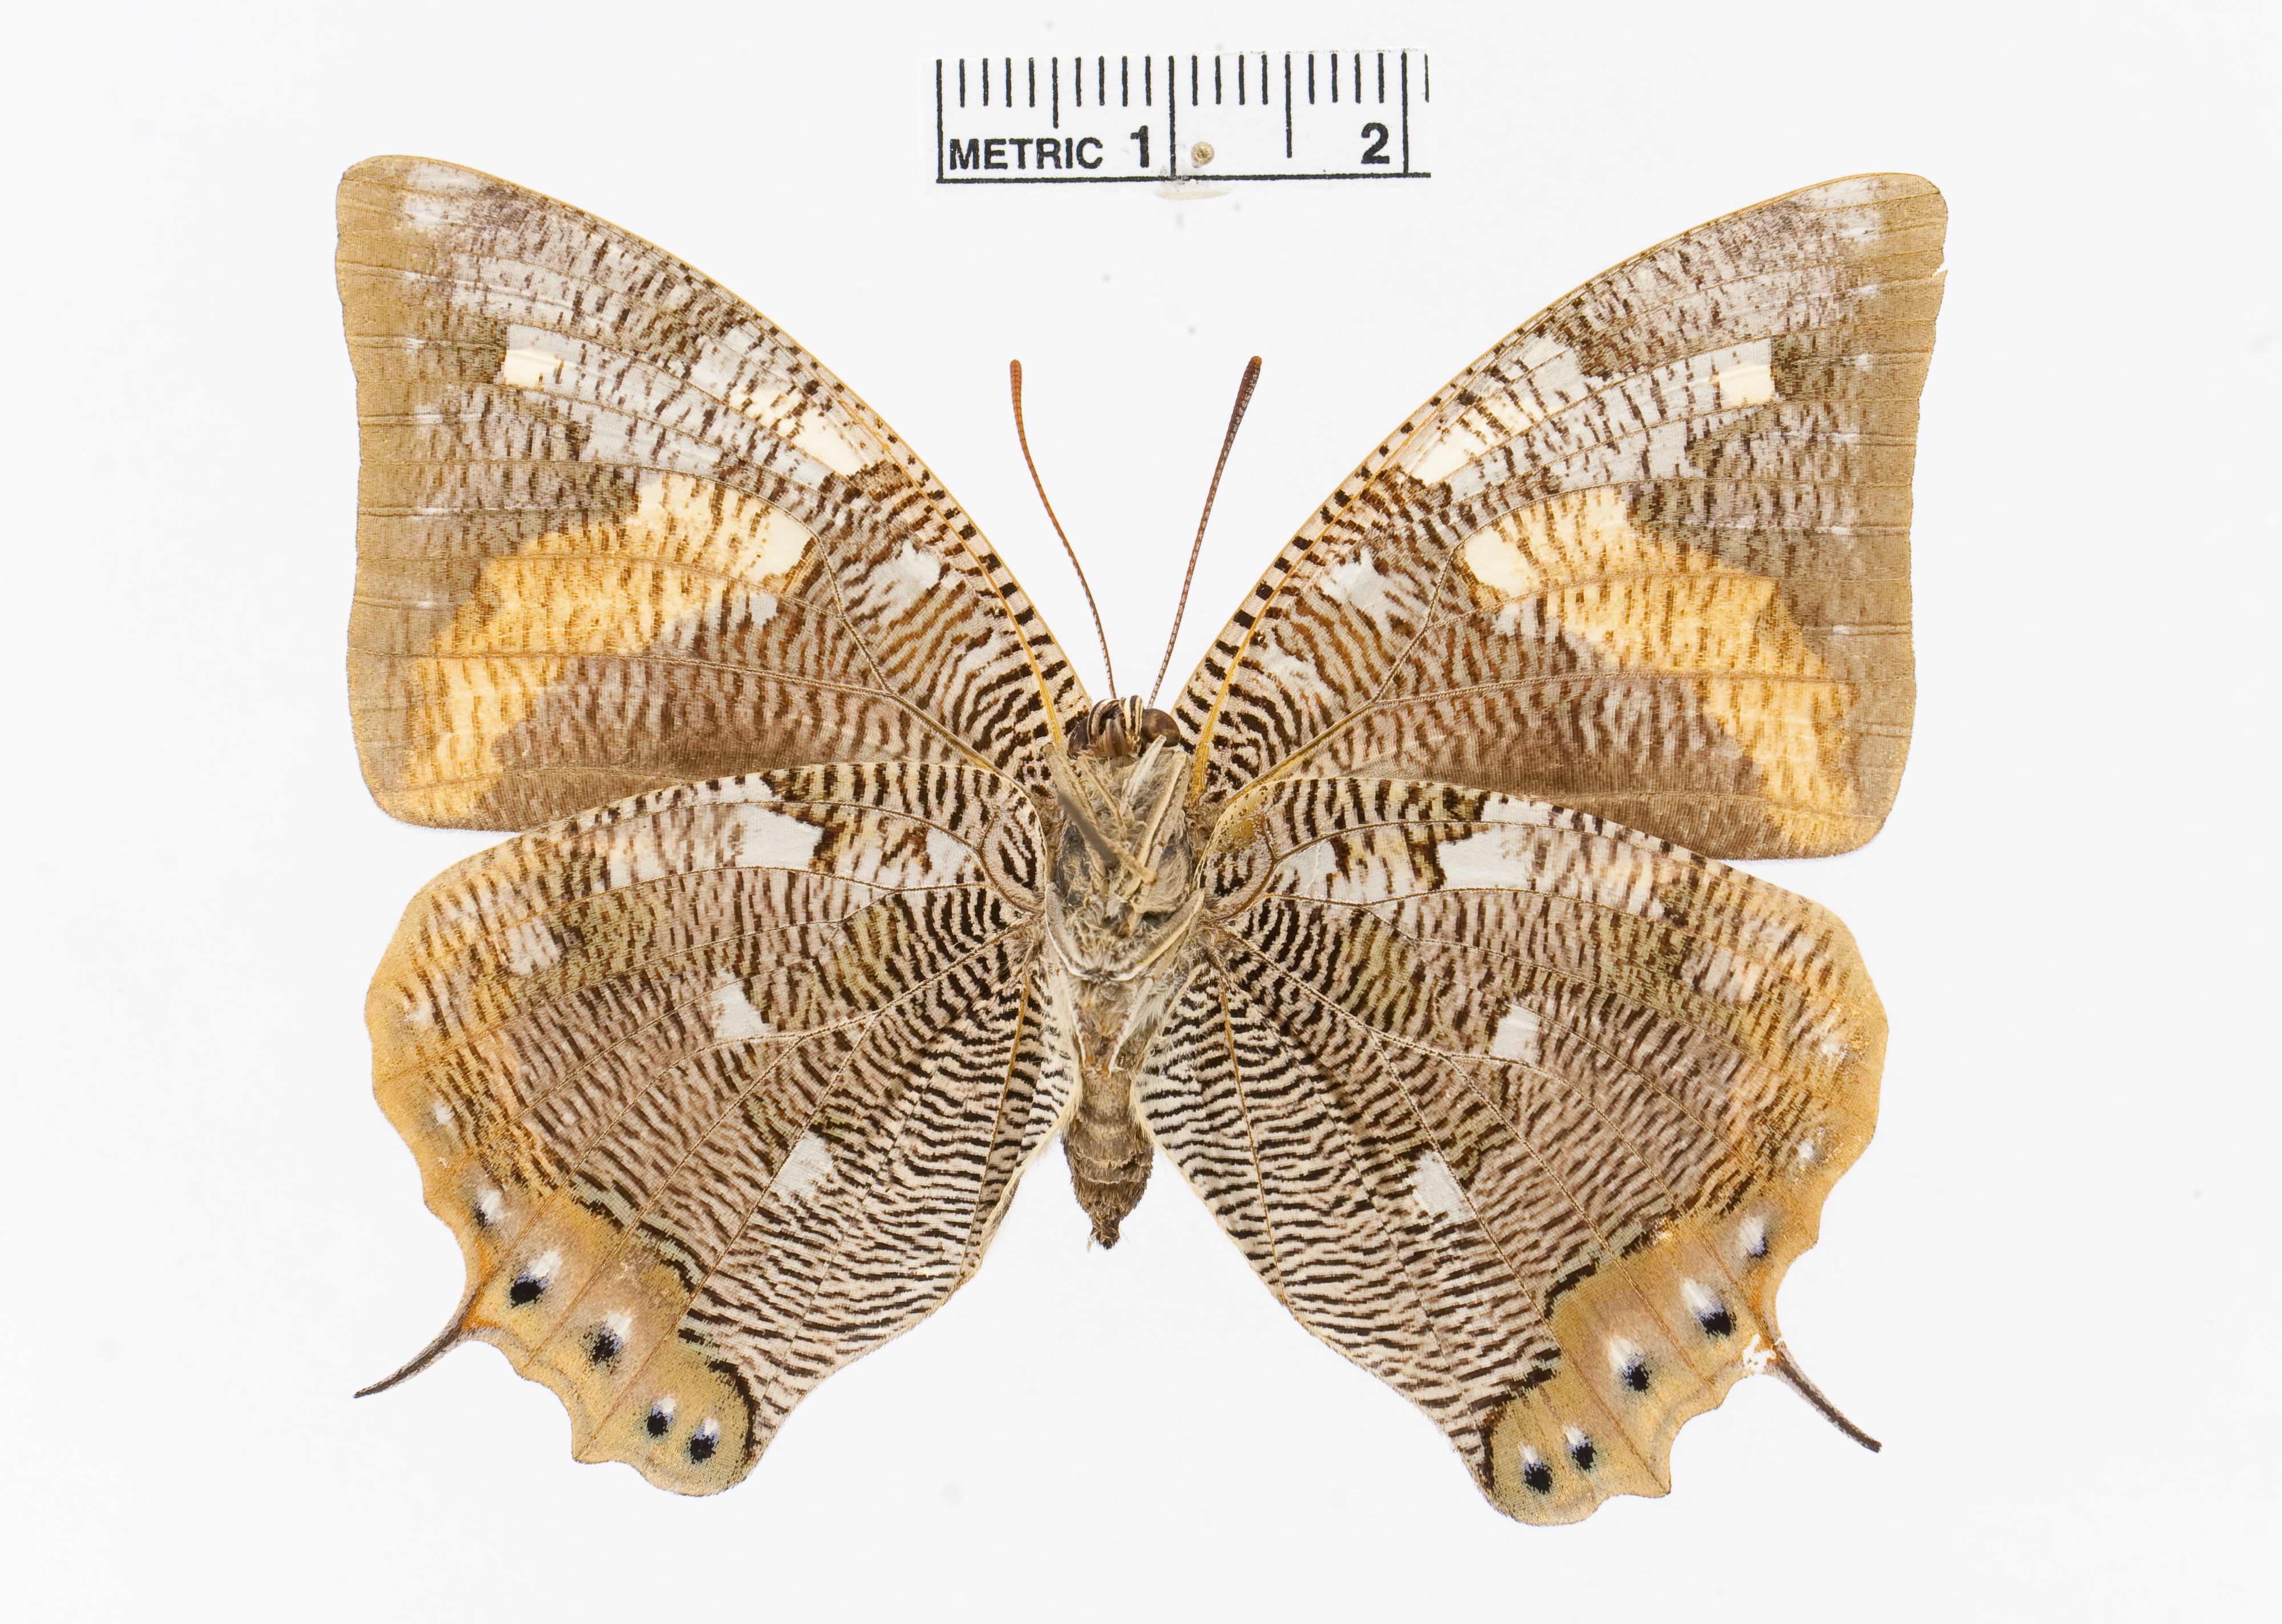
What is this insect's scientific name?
Polygrapha cyanea
